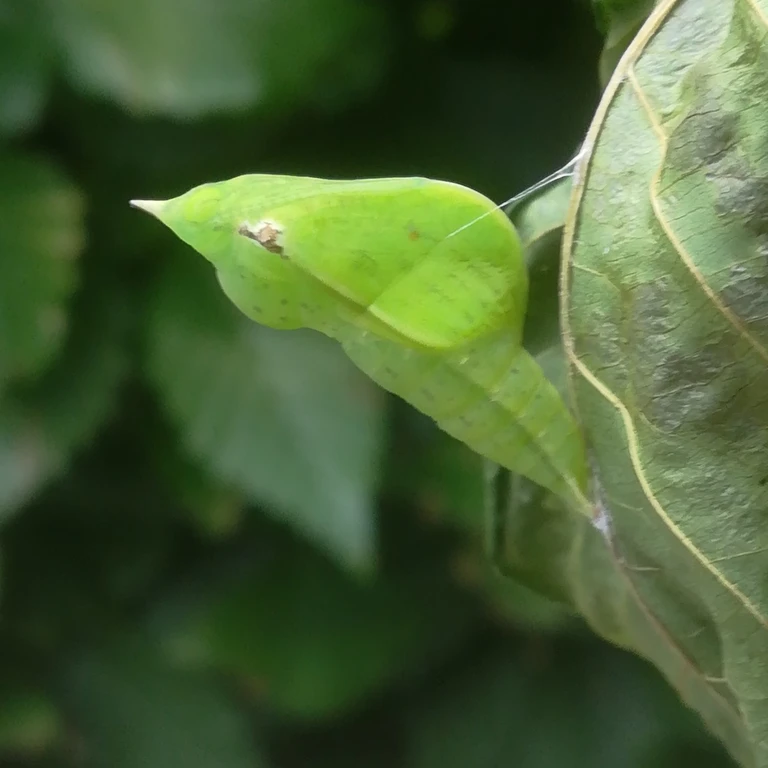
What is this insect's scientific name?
Gonepteryx rhamni
